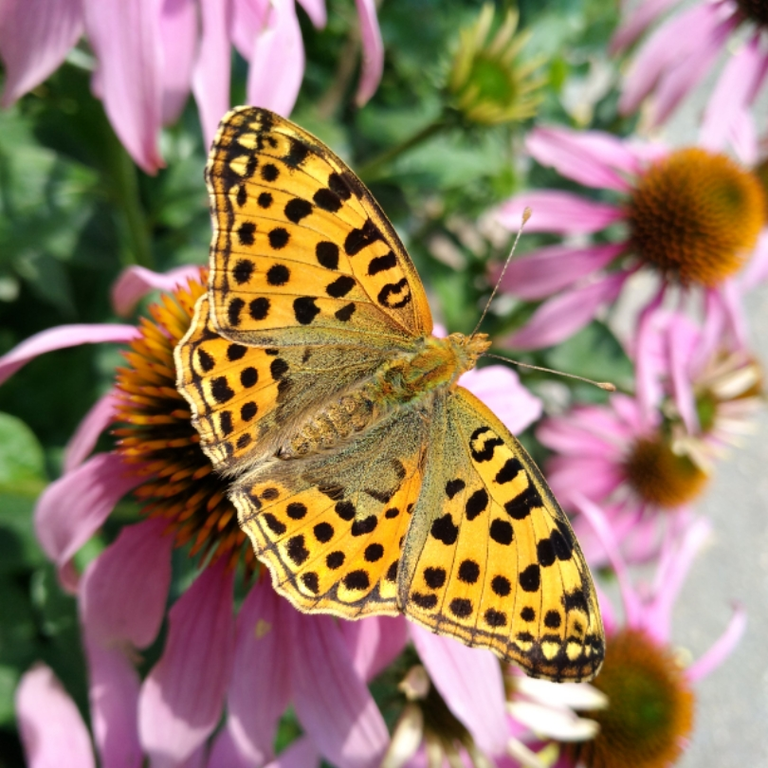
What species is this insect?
Issoria lathonia
